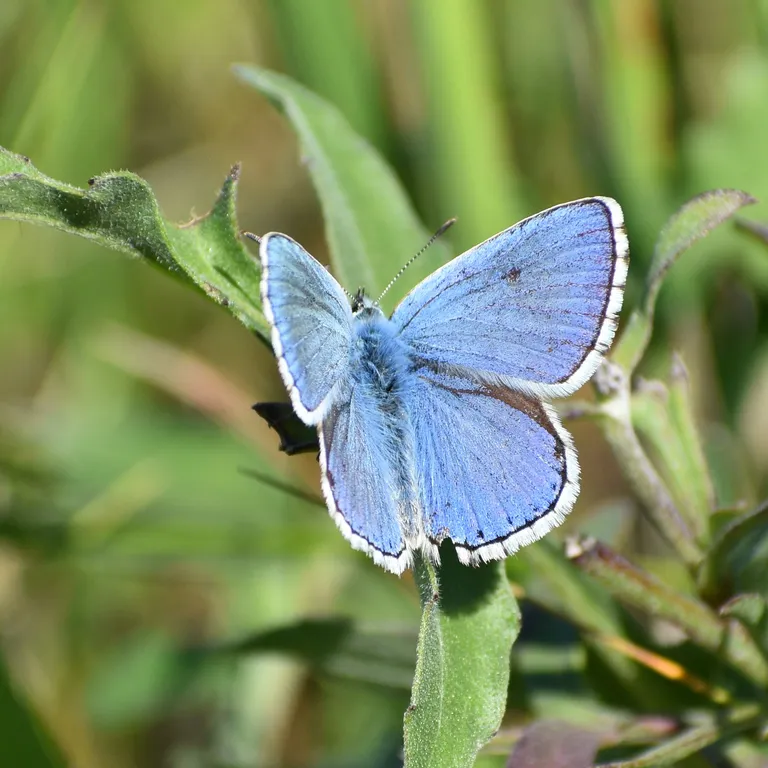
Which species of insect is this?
Lysandra bellargus
